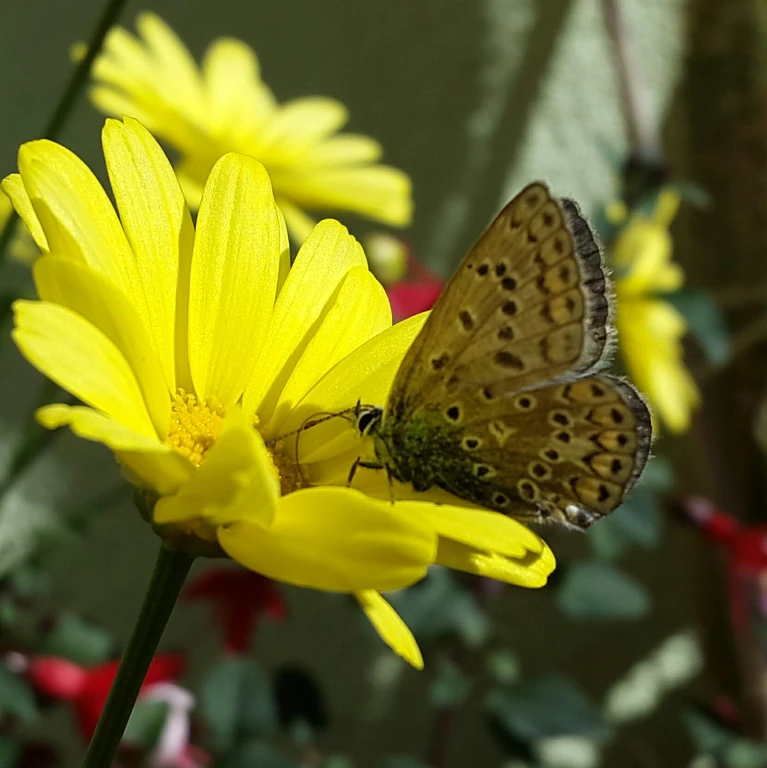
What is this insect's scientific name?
Polyommatus icarus
